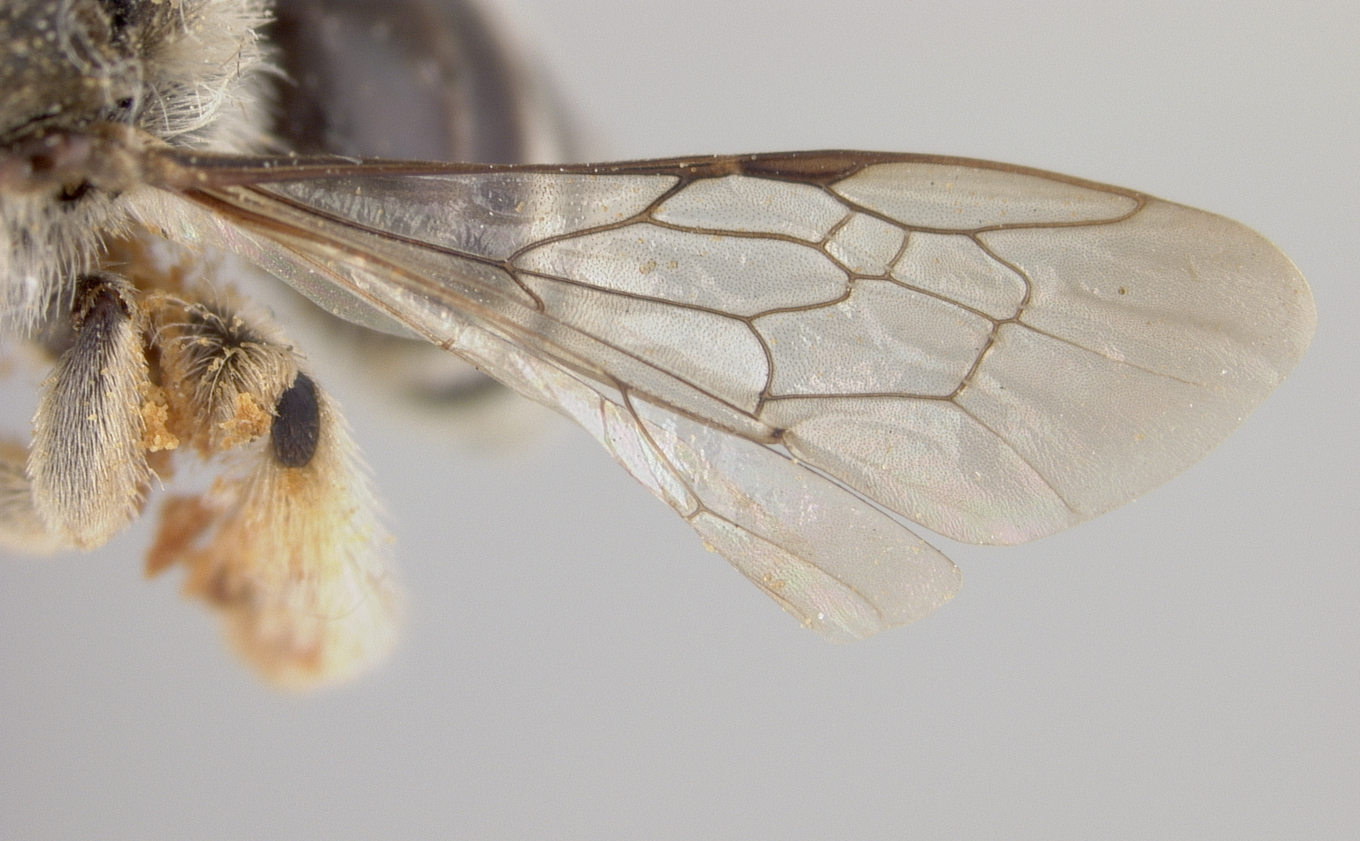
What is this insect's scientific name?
Andrena sculleni
